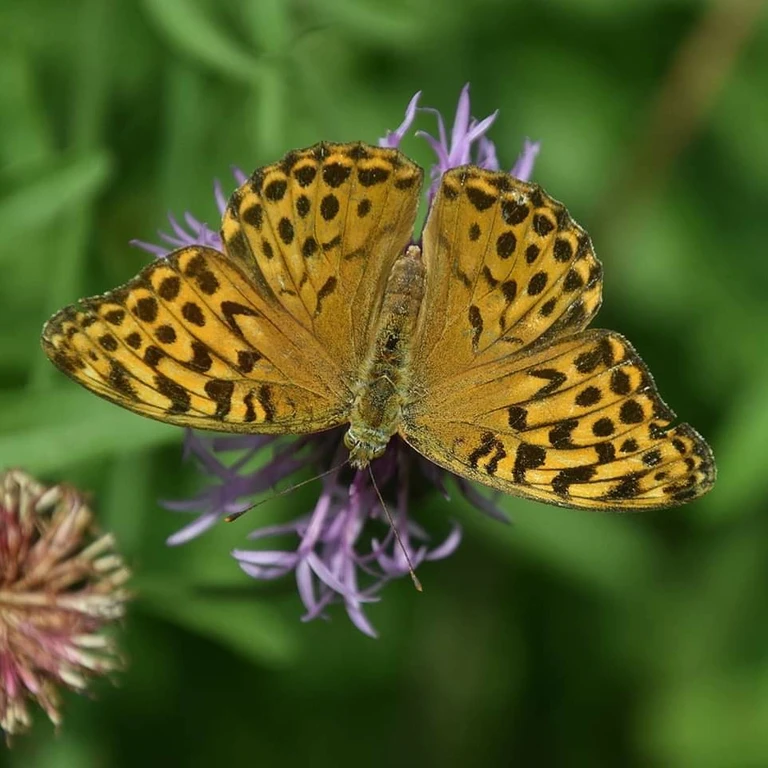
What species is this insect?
Argynnis paphia
